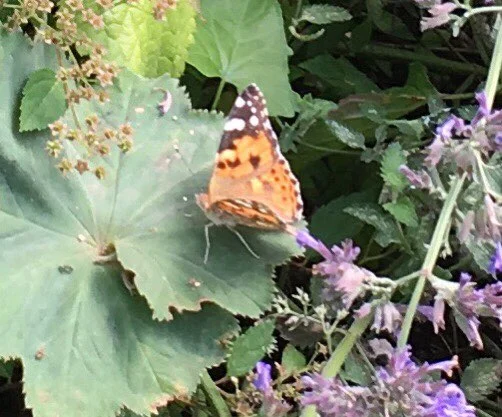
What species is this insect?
Vanessa cardui
